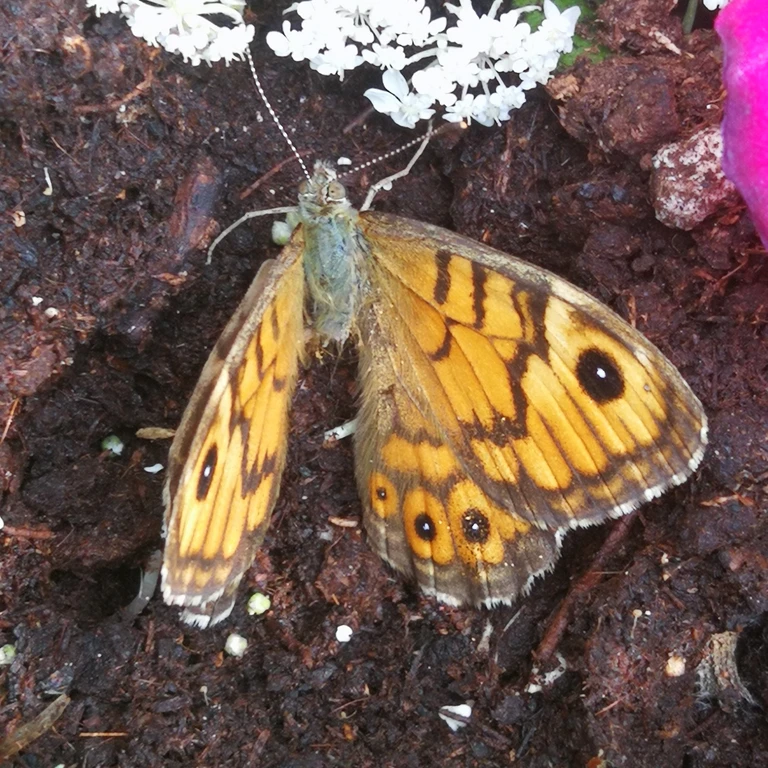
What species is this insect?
Lasiommata megera (also Pararge megera)
